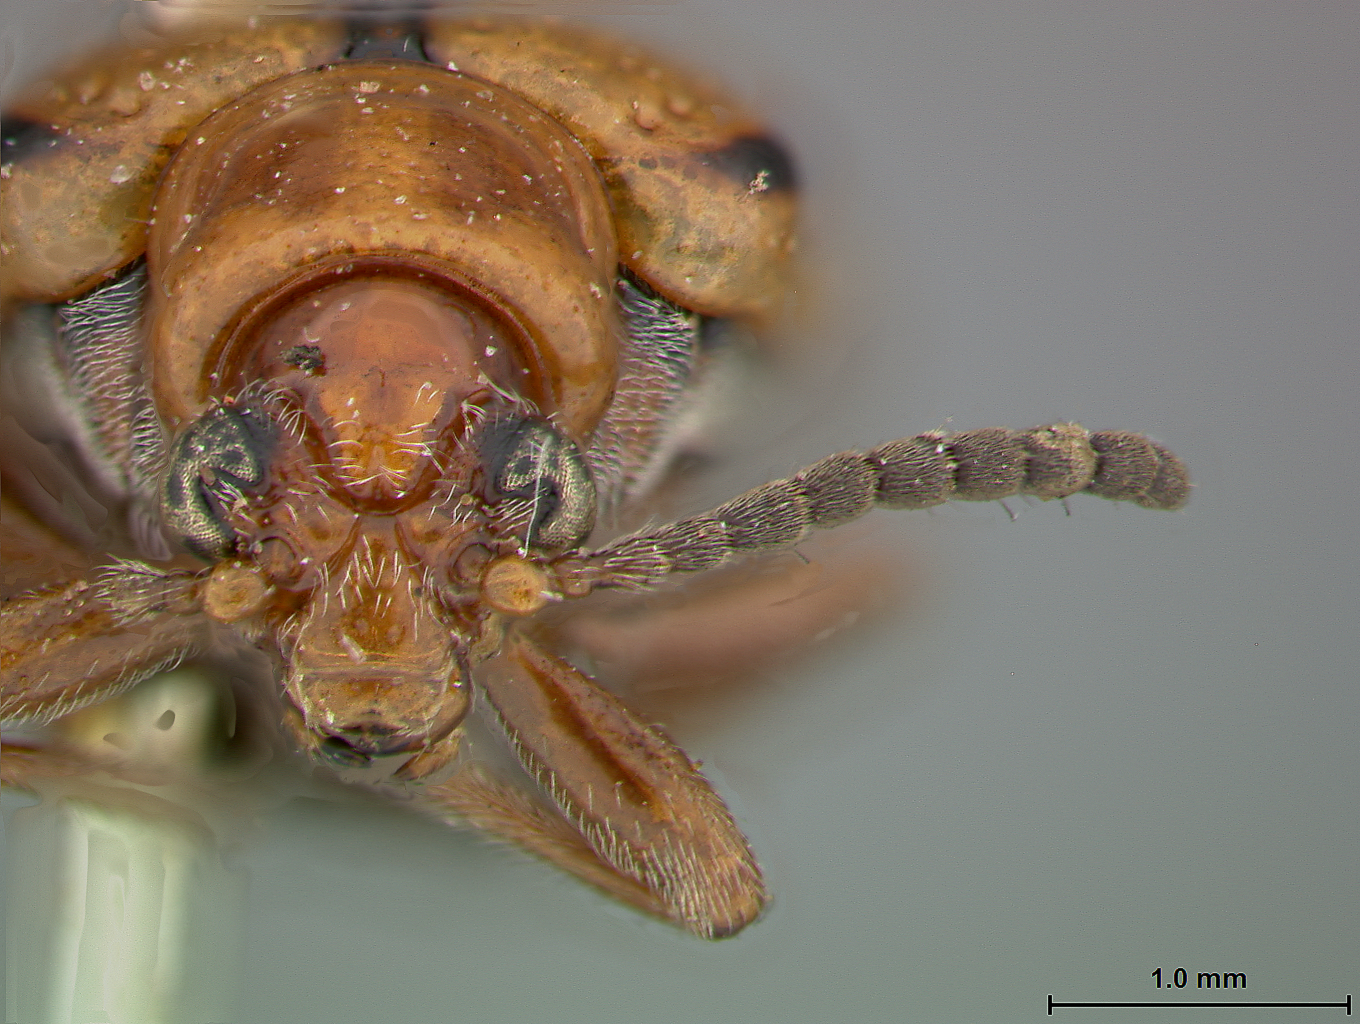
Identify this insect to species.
Lema trivittata
